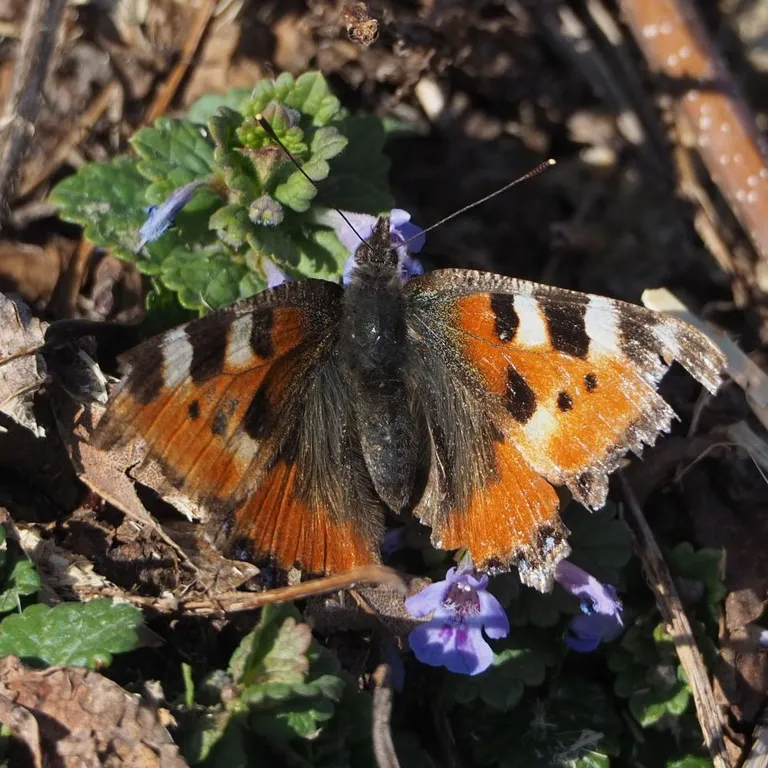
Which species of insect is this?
Aglais urticae
